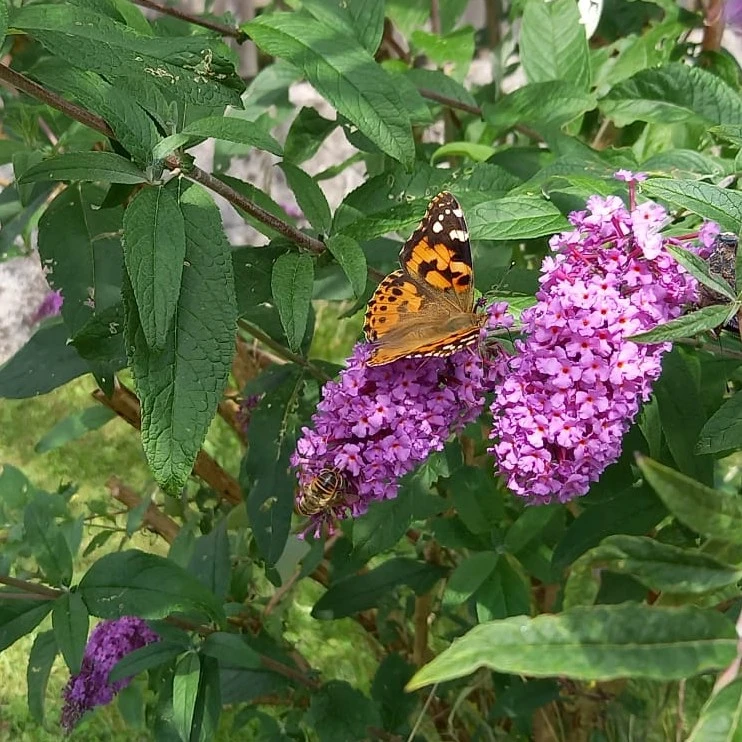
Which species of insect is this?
Vanessa cardui
